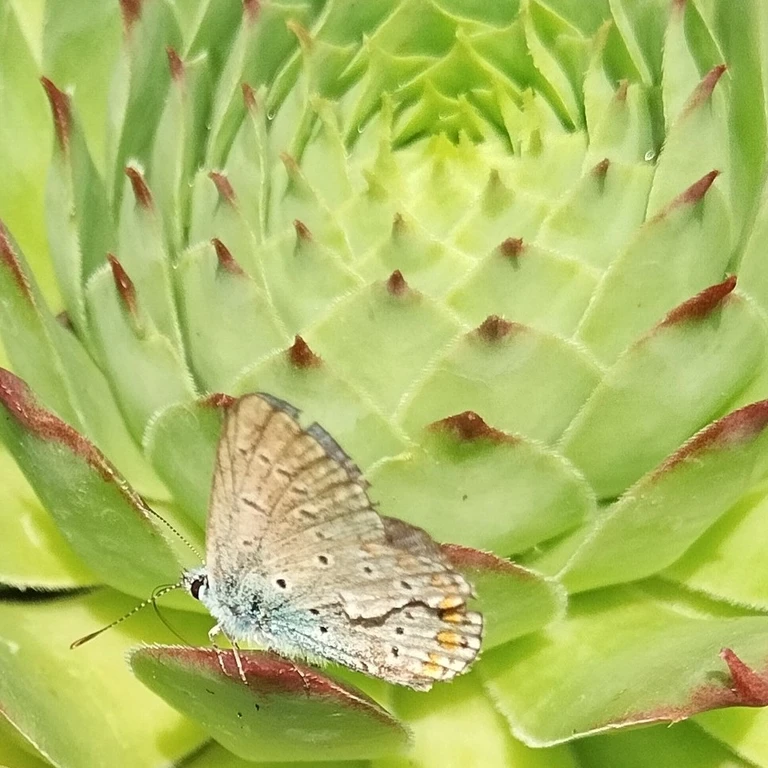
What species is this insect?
Polyommatus icarus
